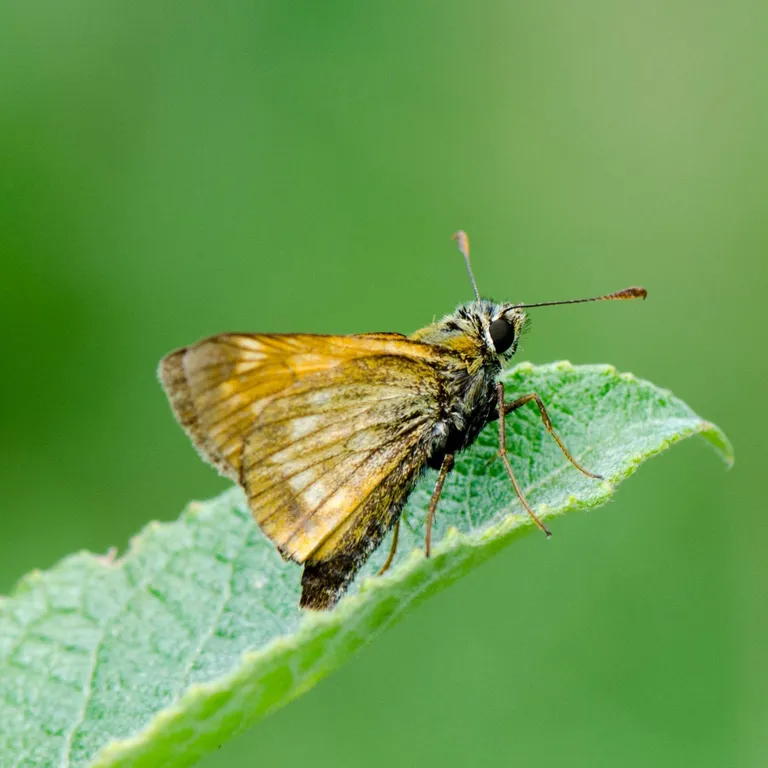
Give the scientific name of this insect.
Ochlodes sylvanus (also Ochlodes venata)
